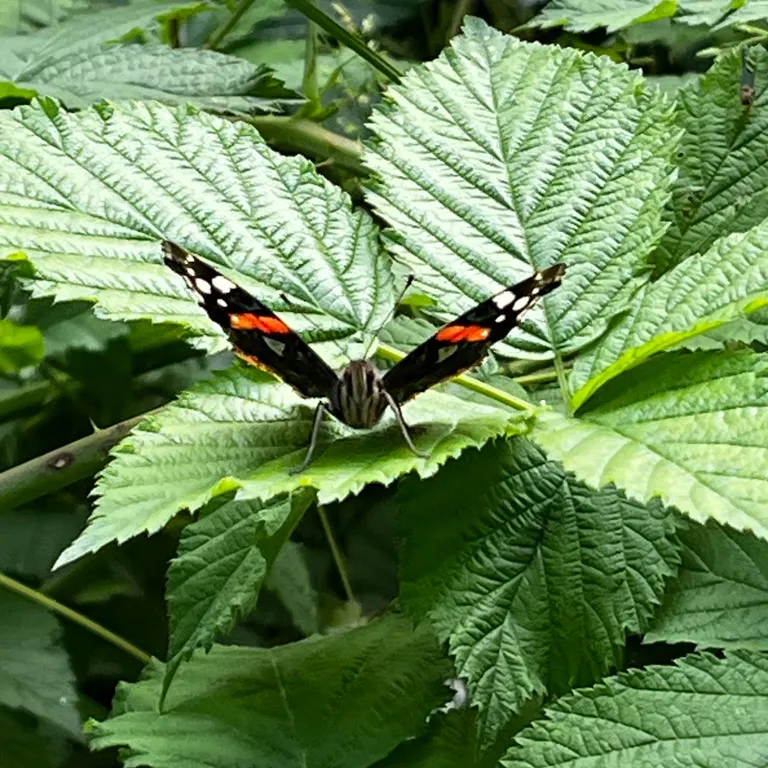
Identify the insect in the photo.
Vanessa atalanta
